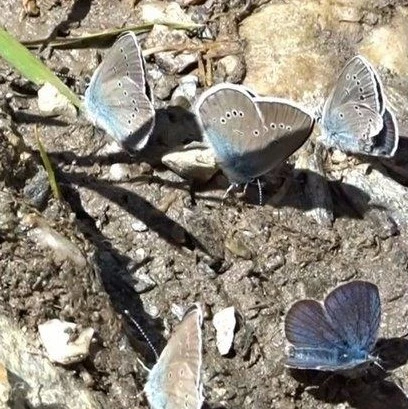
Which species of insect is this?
Cyaniris semiargus
